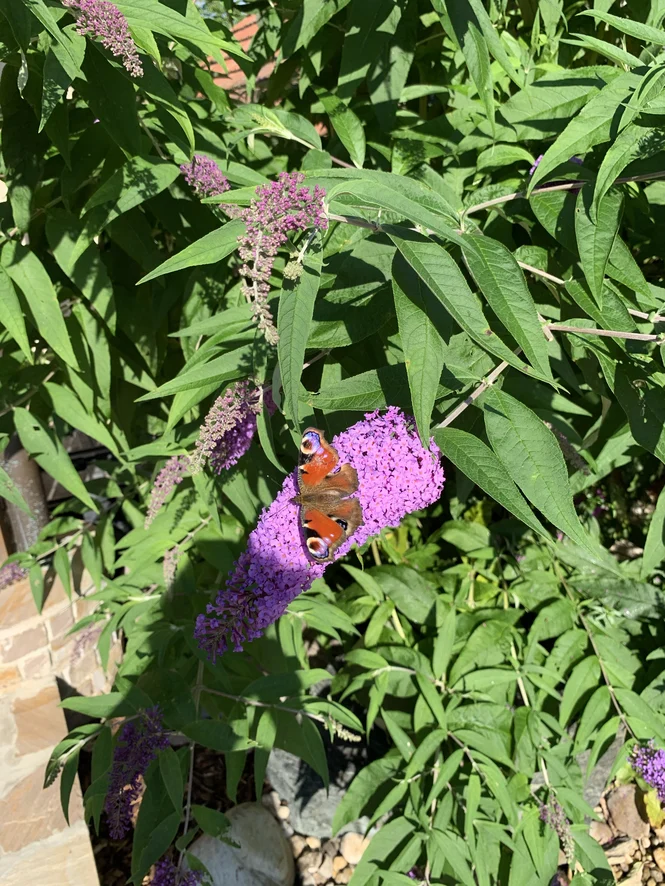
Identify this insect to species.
Aglais io
